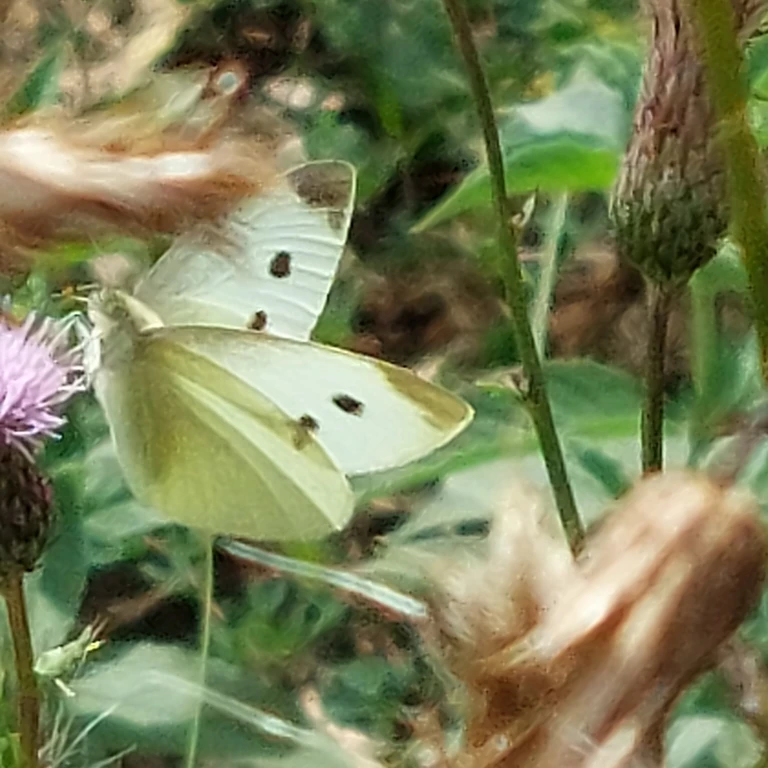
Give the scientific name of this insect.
Pieris rapae
